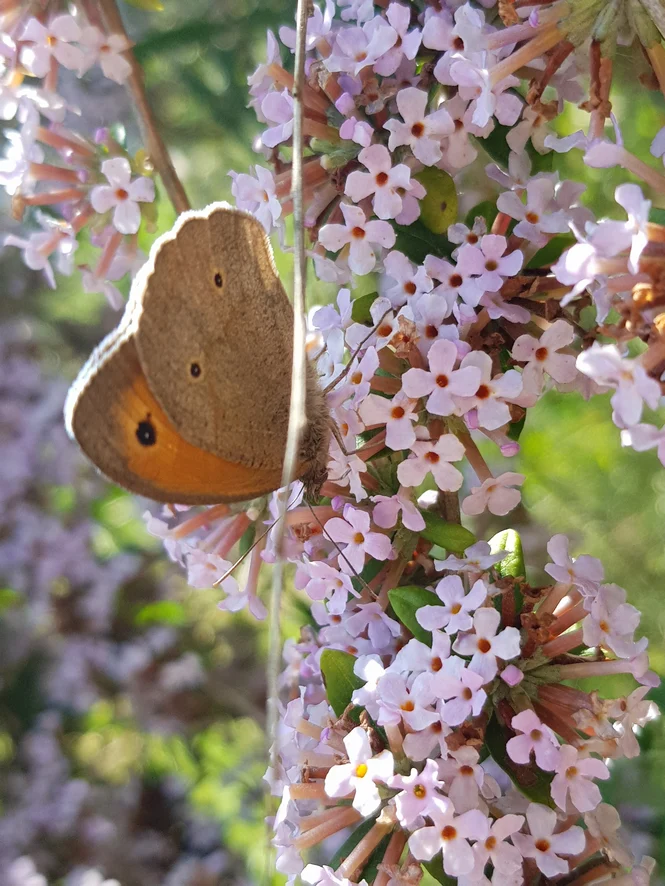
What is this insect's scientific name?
Maniola jurtina
